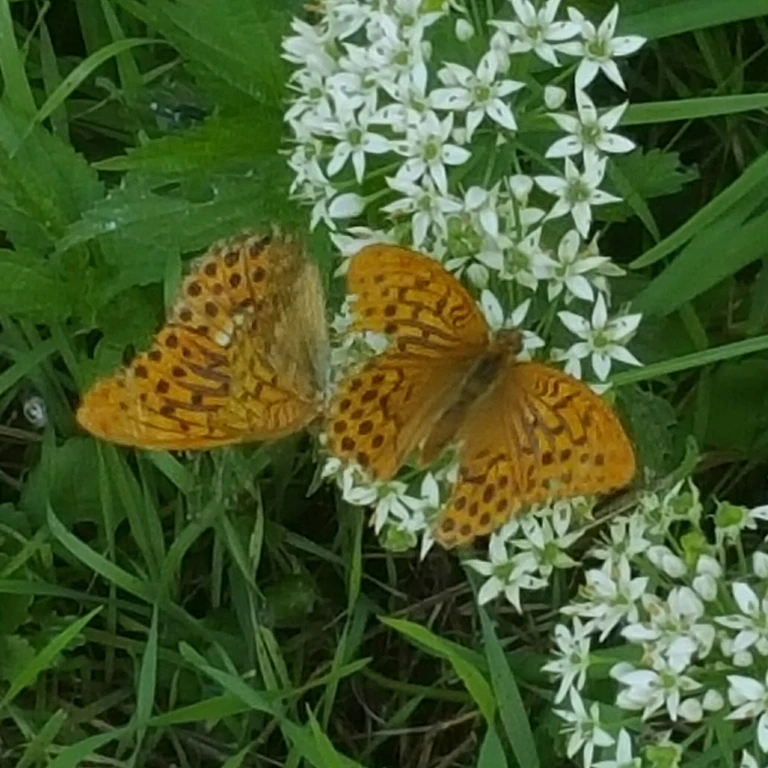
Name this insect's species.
Argynnis paphia
